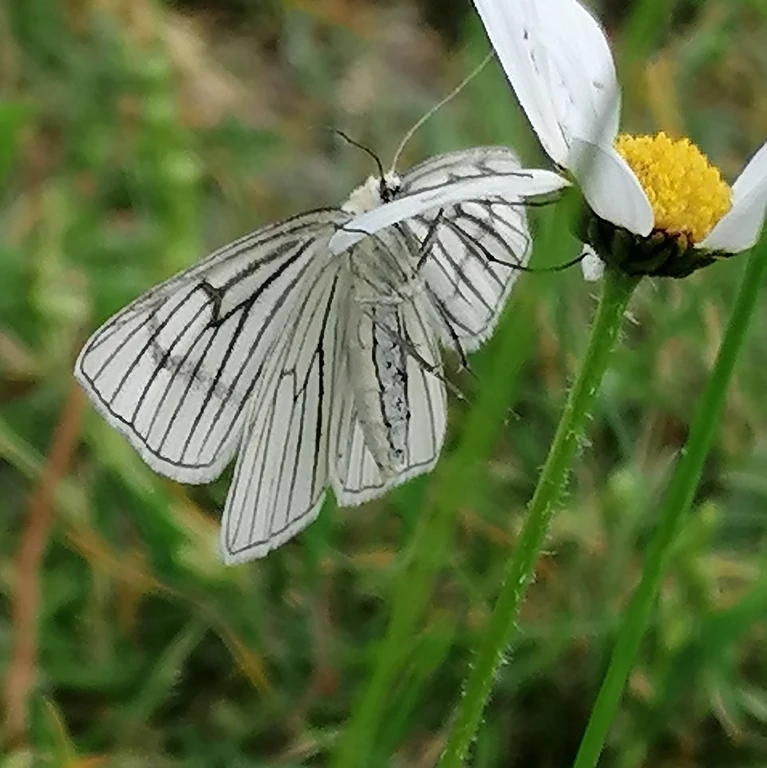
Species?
Siona lineata
